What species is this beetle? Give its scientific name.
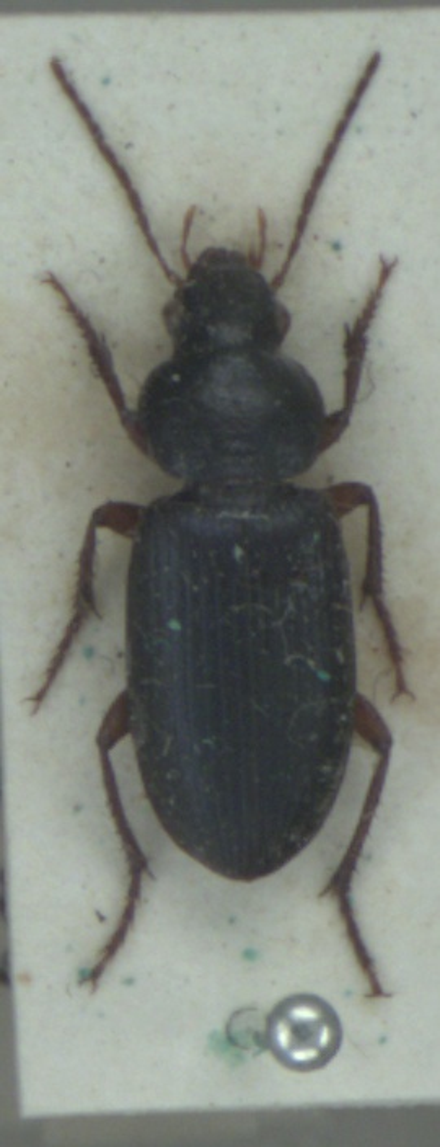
Ophonus ardosiacus
